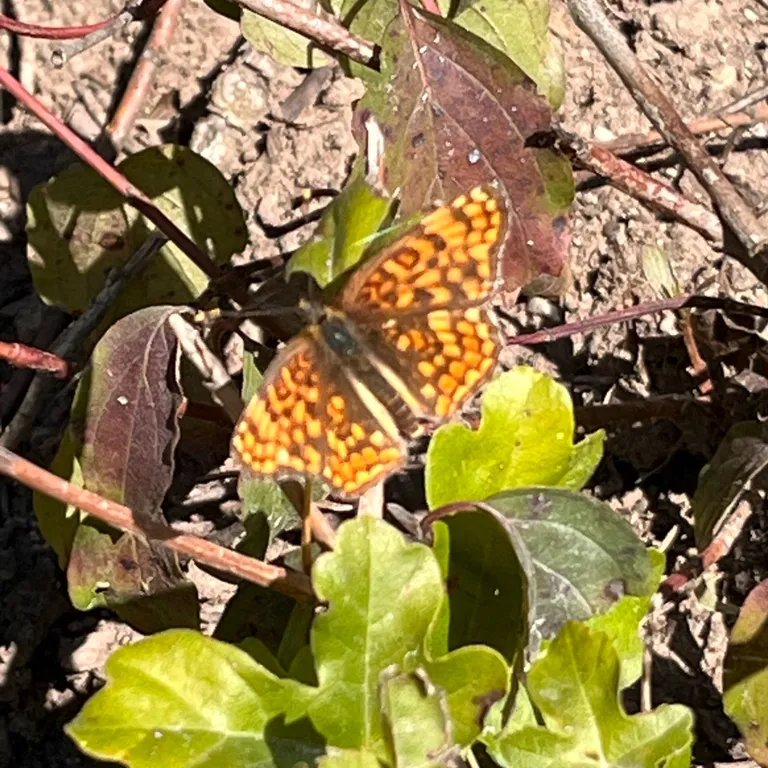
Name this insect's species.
Melitaea phoebe
